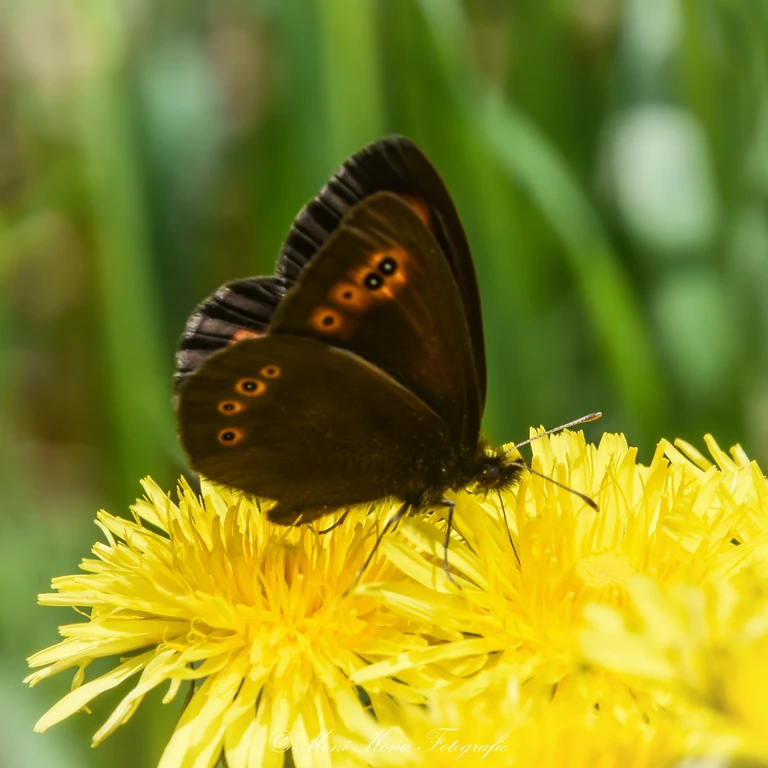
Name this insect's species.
Erebia medusa
